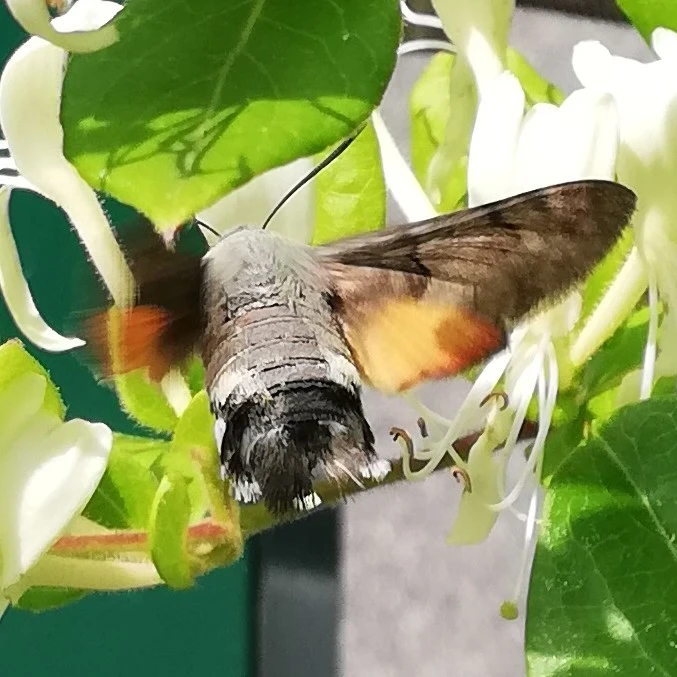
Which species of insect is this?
Macroglossum stellatarum
